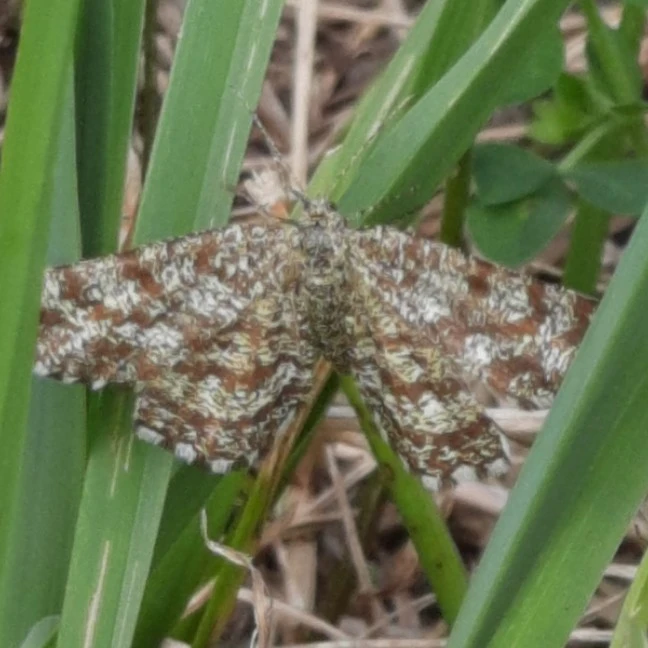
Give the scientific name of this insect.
Ematurga atomaria
